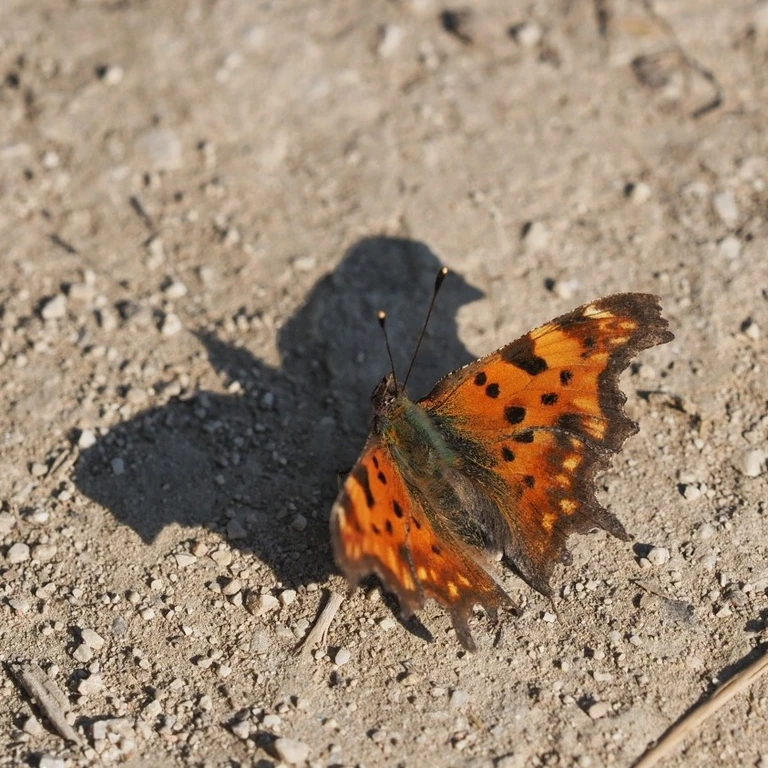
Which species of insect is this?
Polygonia c-album
